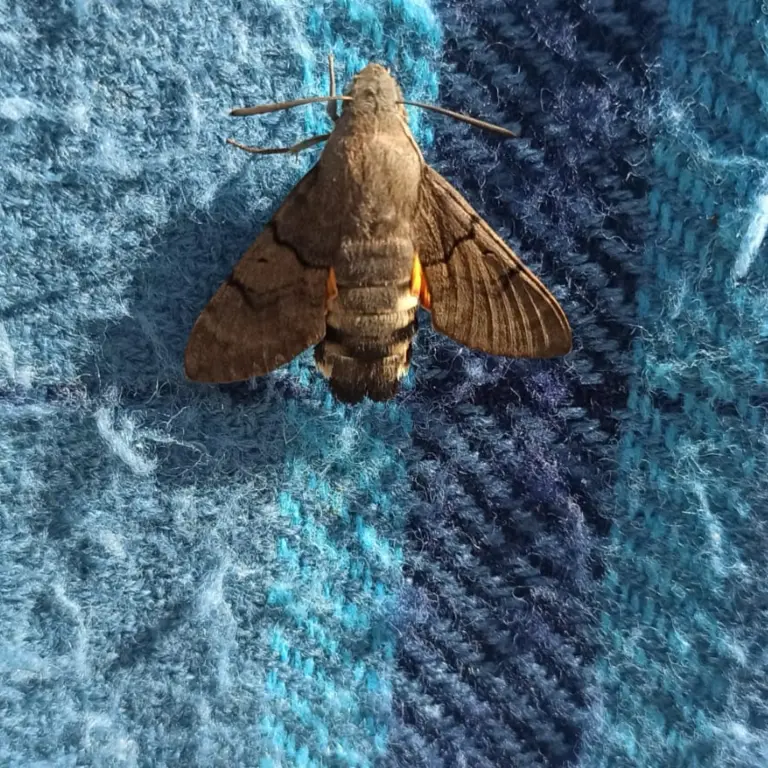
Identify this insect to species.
Macroglossum stellatarum
